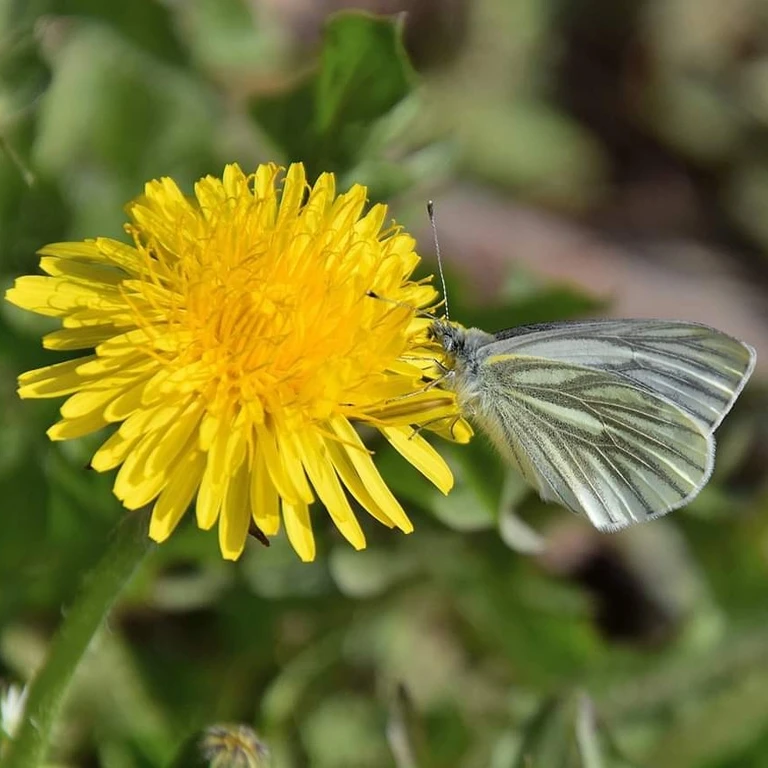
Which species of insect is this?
Pieris napi
